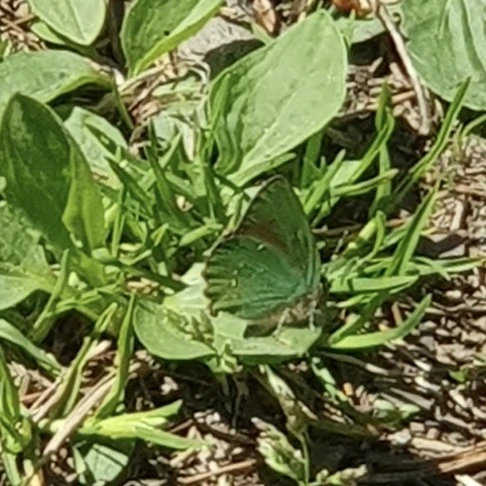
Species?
Callophrys rubi
